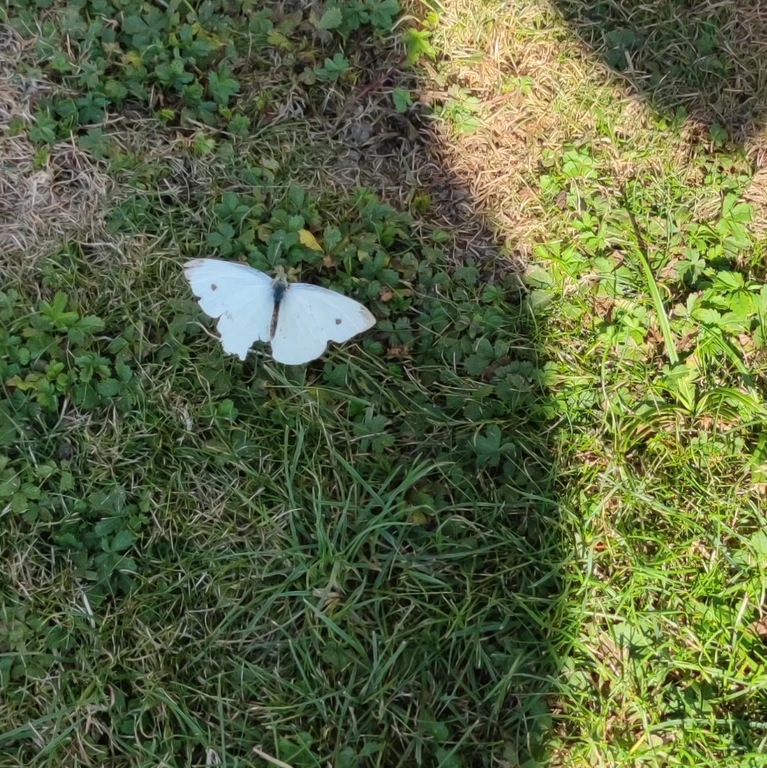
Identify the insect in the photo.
Pieris rapae
